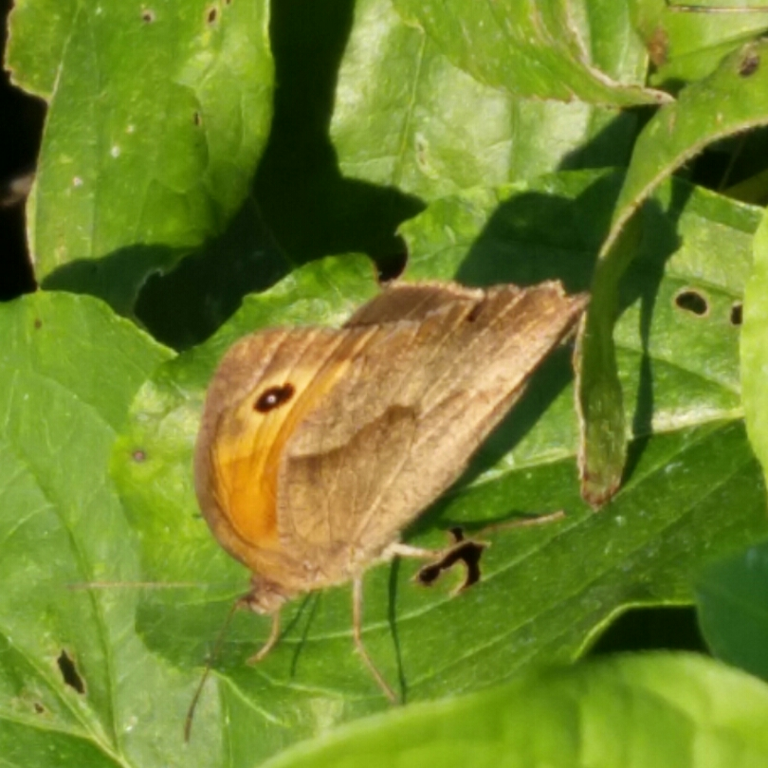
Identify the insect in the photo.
Maniola jurtina
